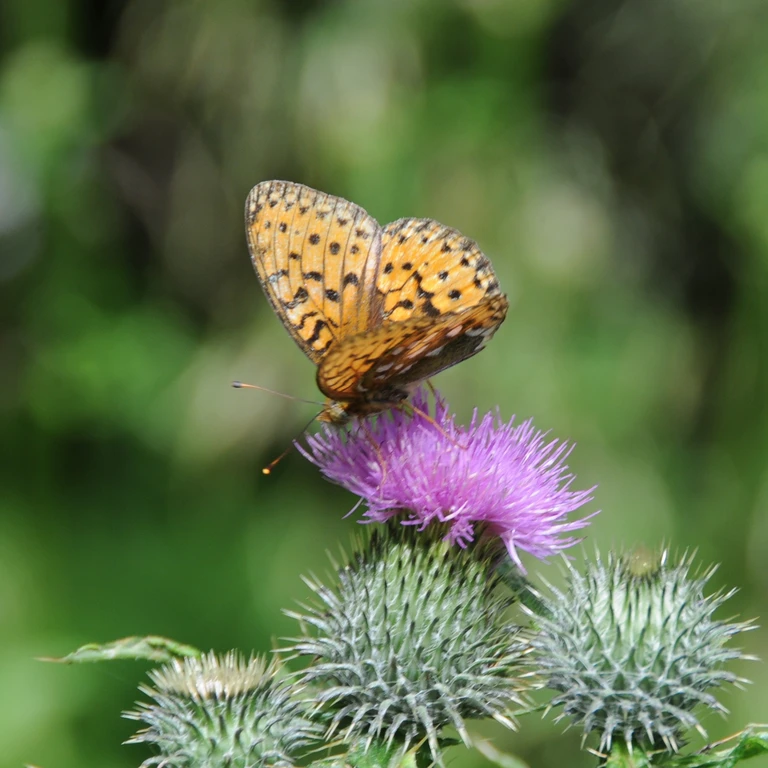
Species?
Speyeria aglaja
